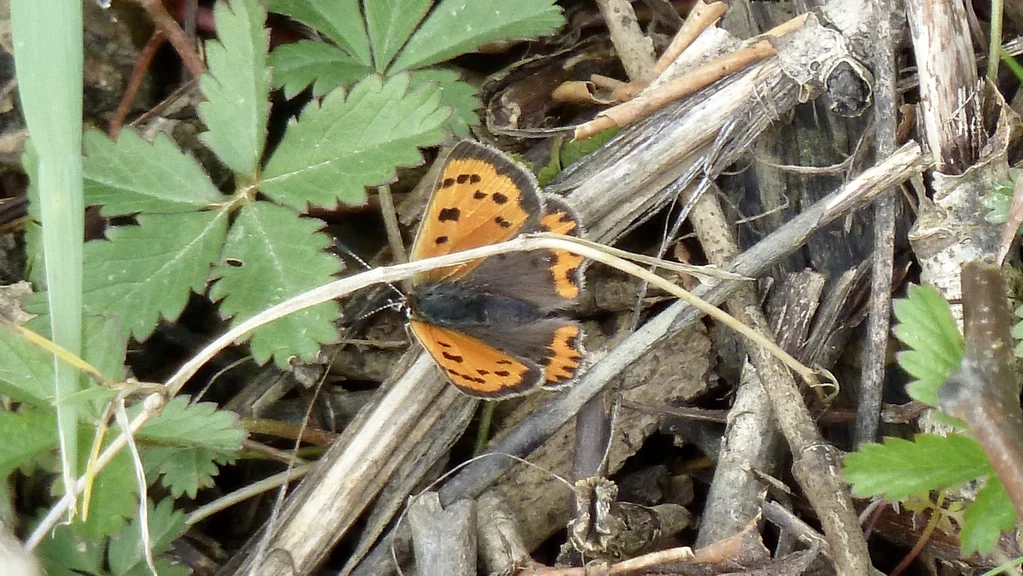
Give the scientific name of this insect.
Lycaena phlaeas
